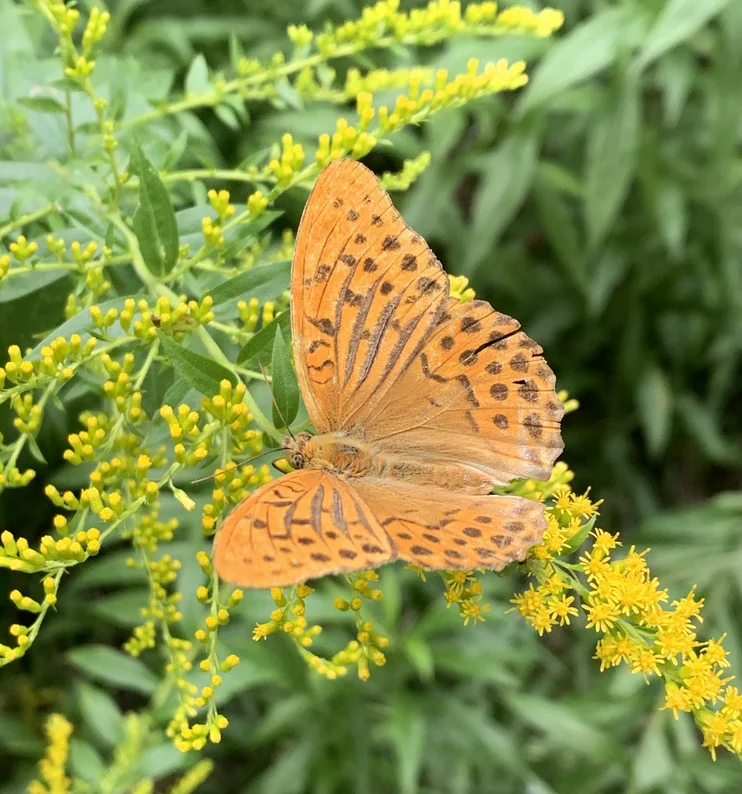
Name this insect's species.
Argynnis paphia
